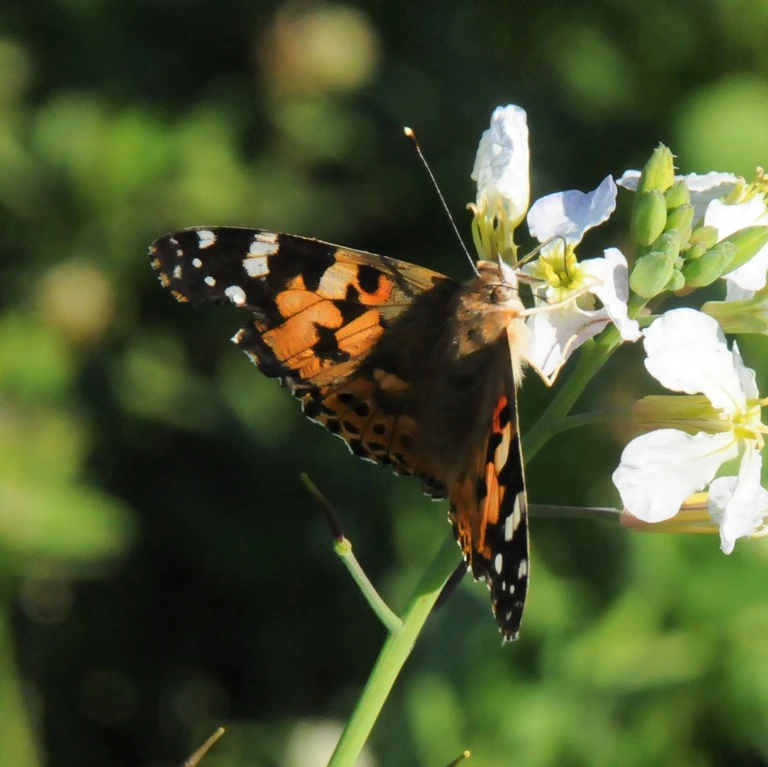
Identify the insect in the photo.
Vanessa cardui
